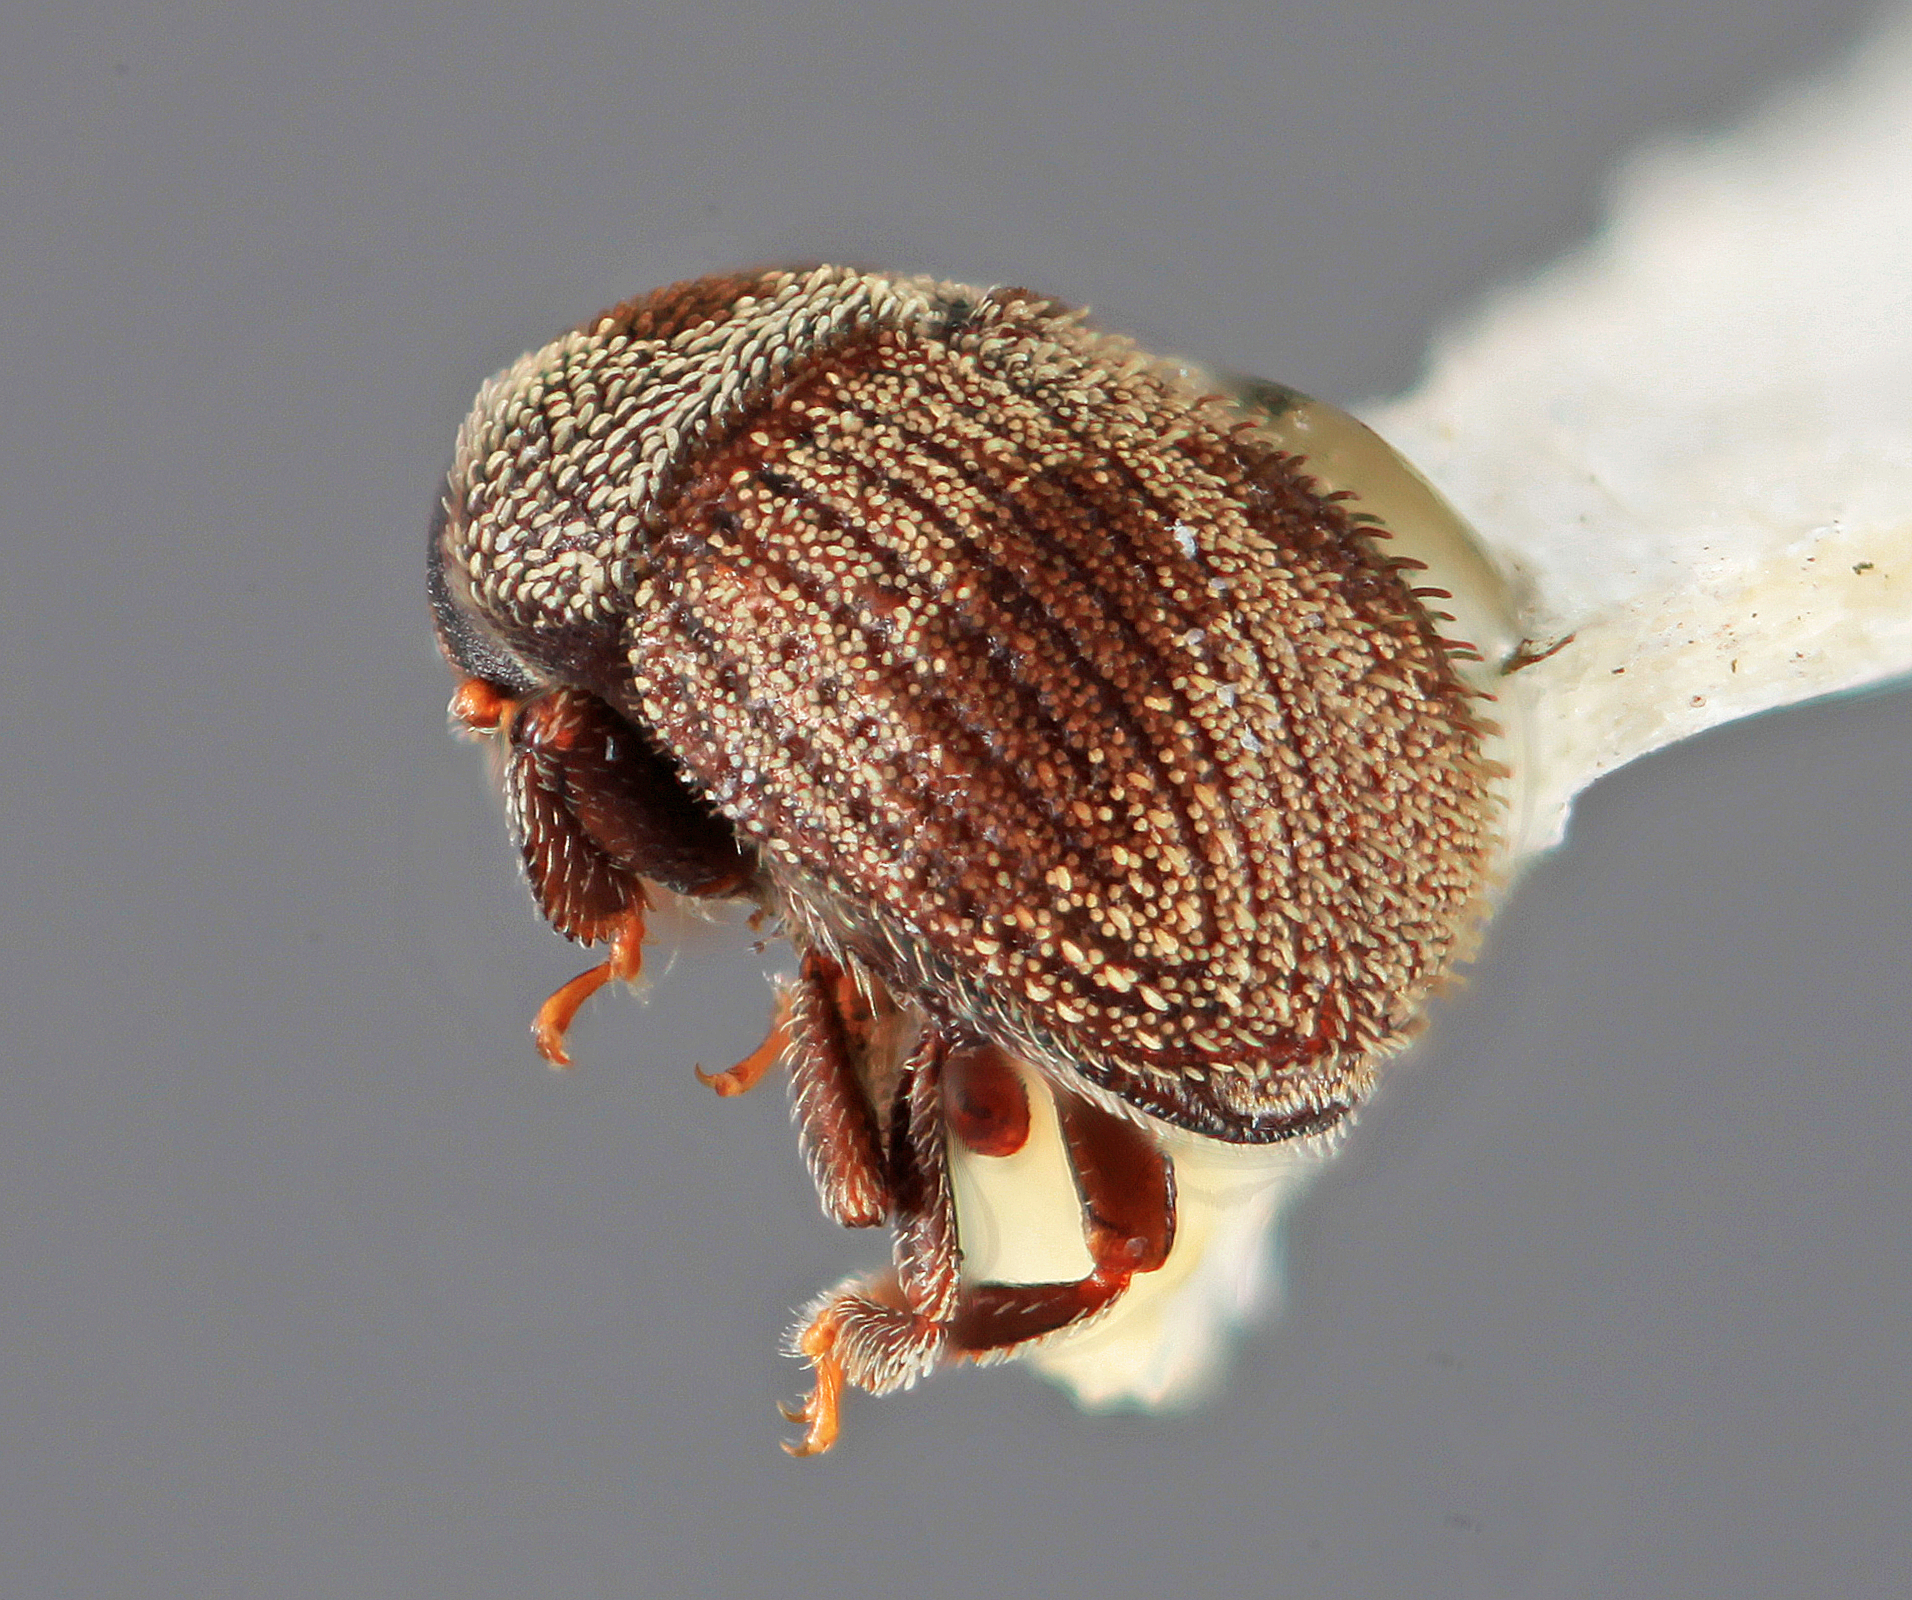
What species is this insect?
Chramesus bicolor
